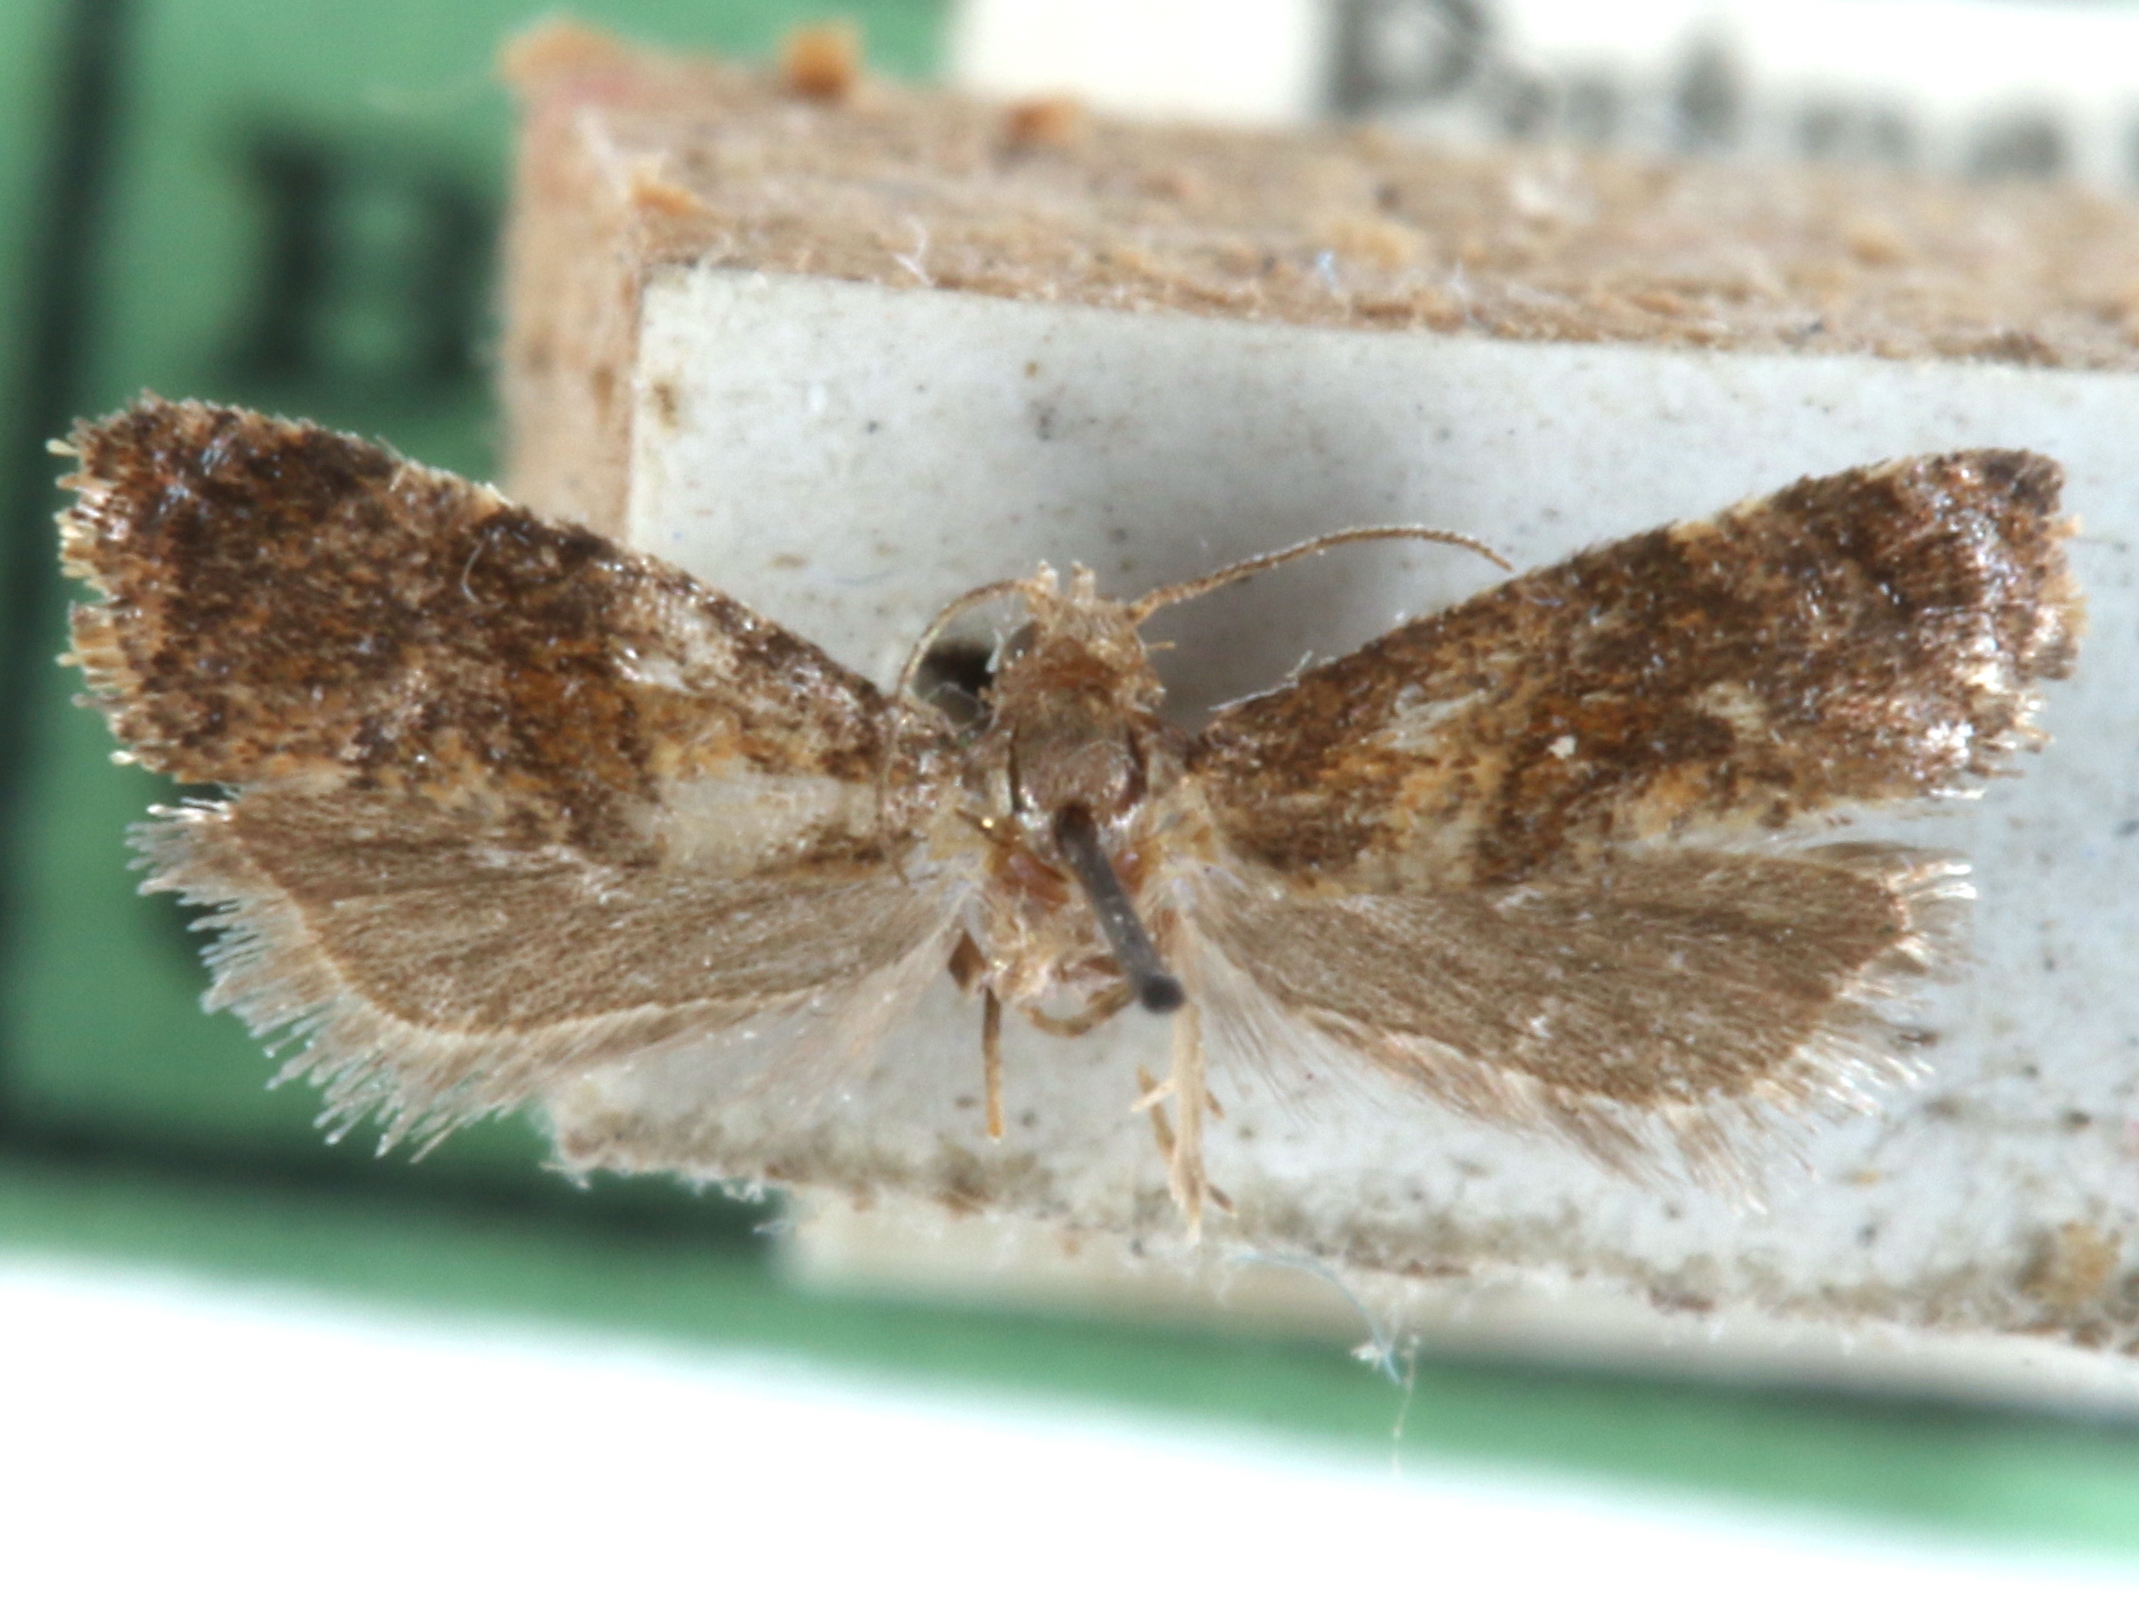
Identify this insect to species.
Rolandylis fusca
